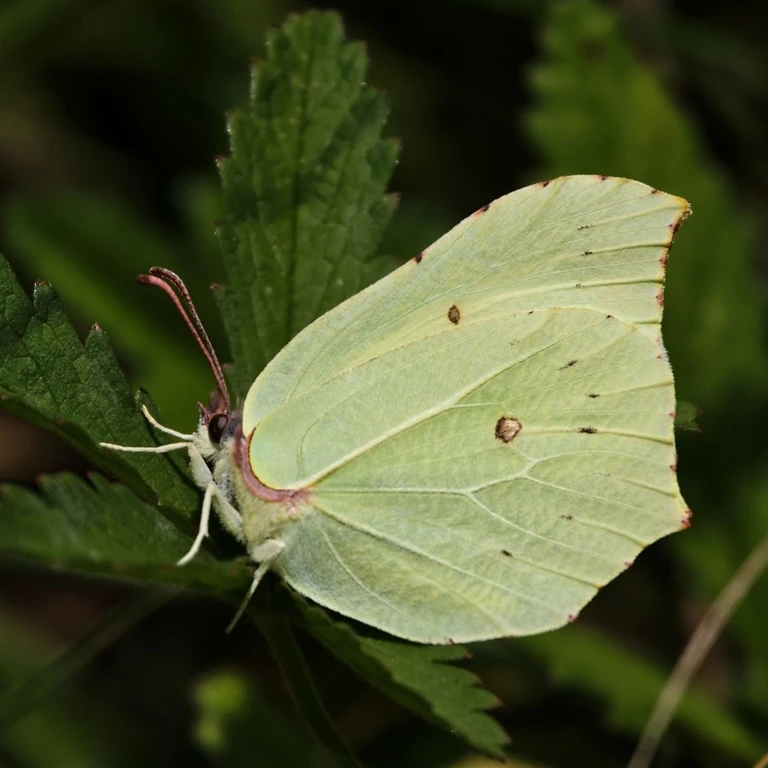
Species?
Gonepteryx rhamni
